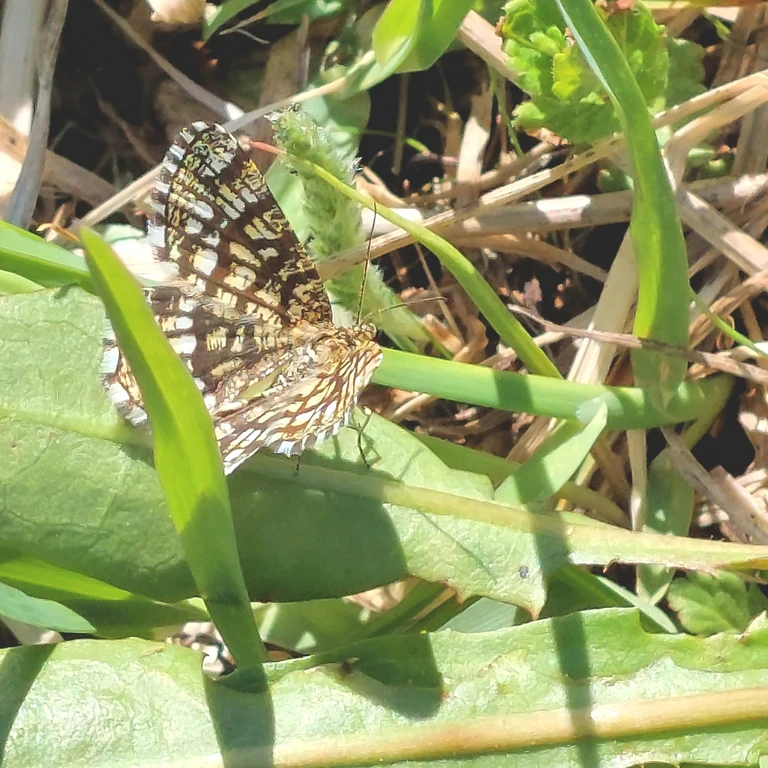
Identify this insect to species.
Chiasmia clathrata
